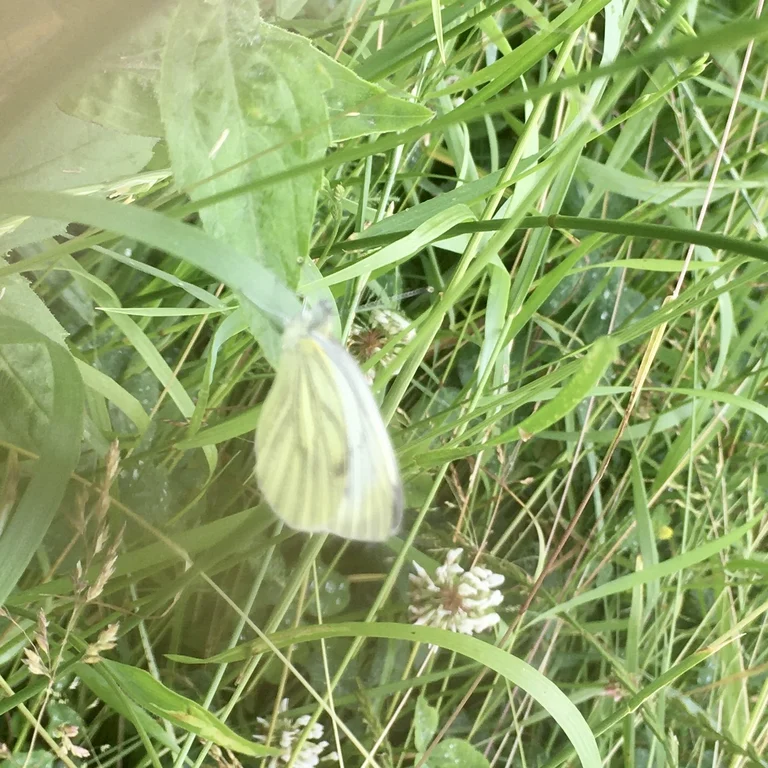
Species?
Pieris napi
